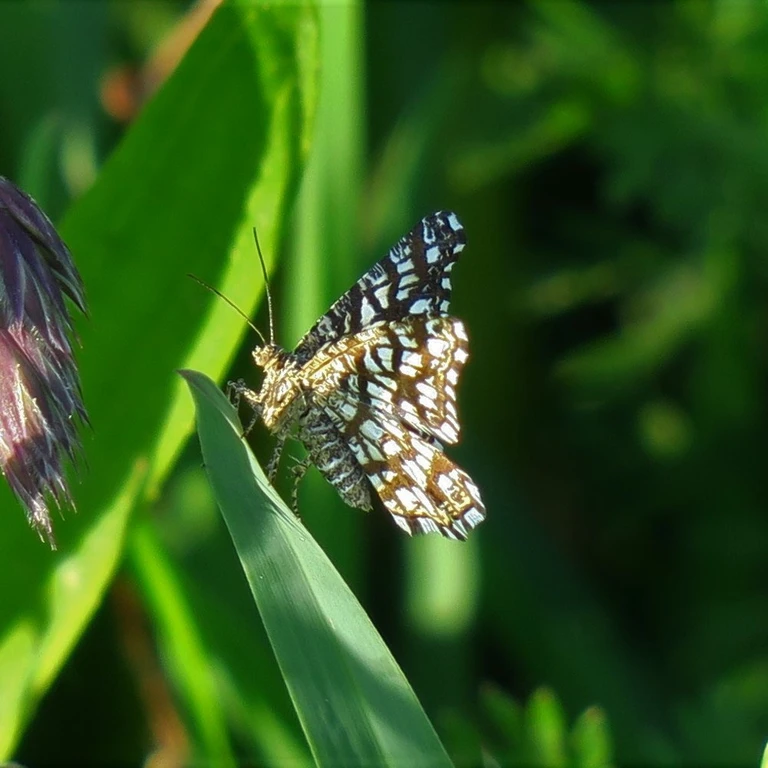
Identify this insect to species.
Chiasmia clathrata
